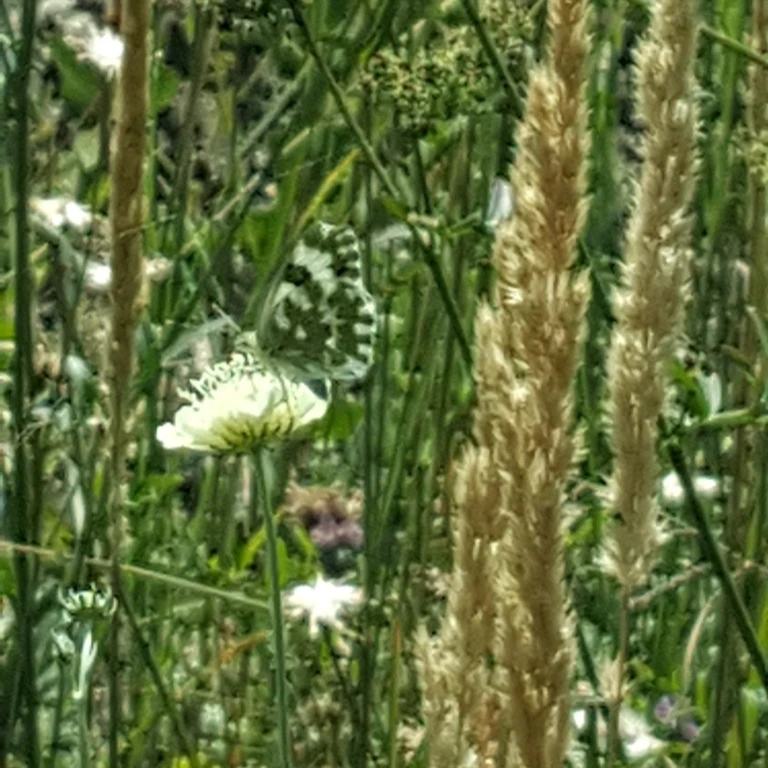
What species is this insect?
Pontia edusa
